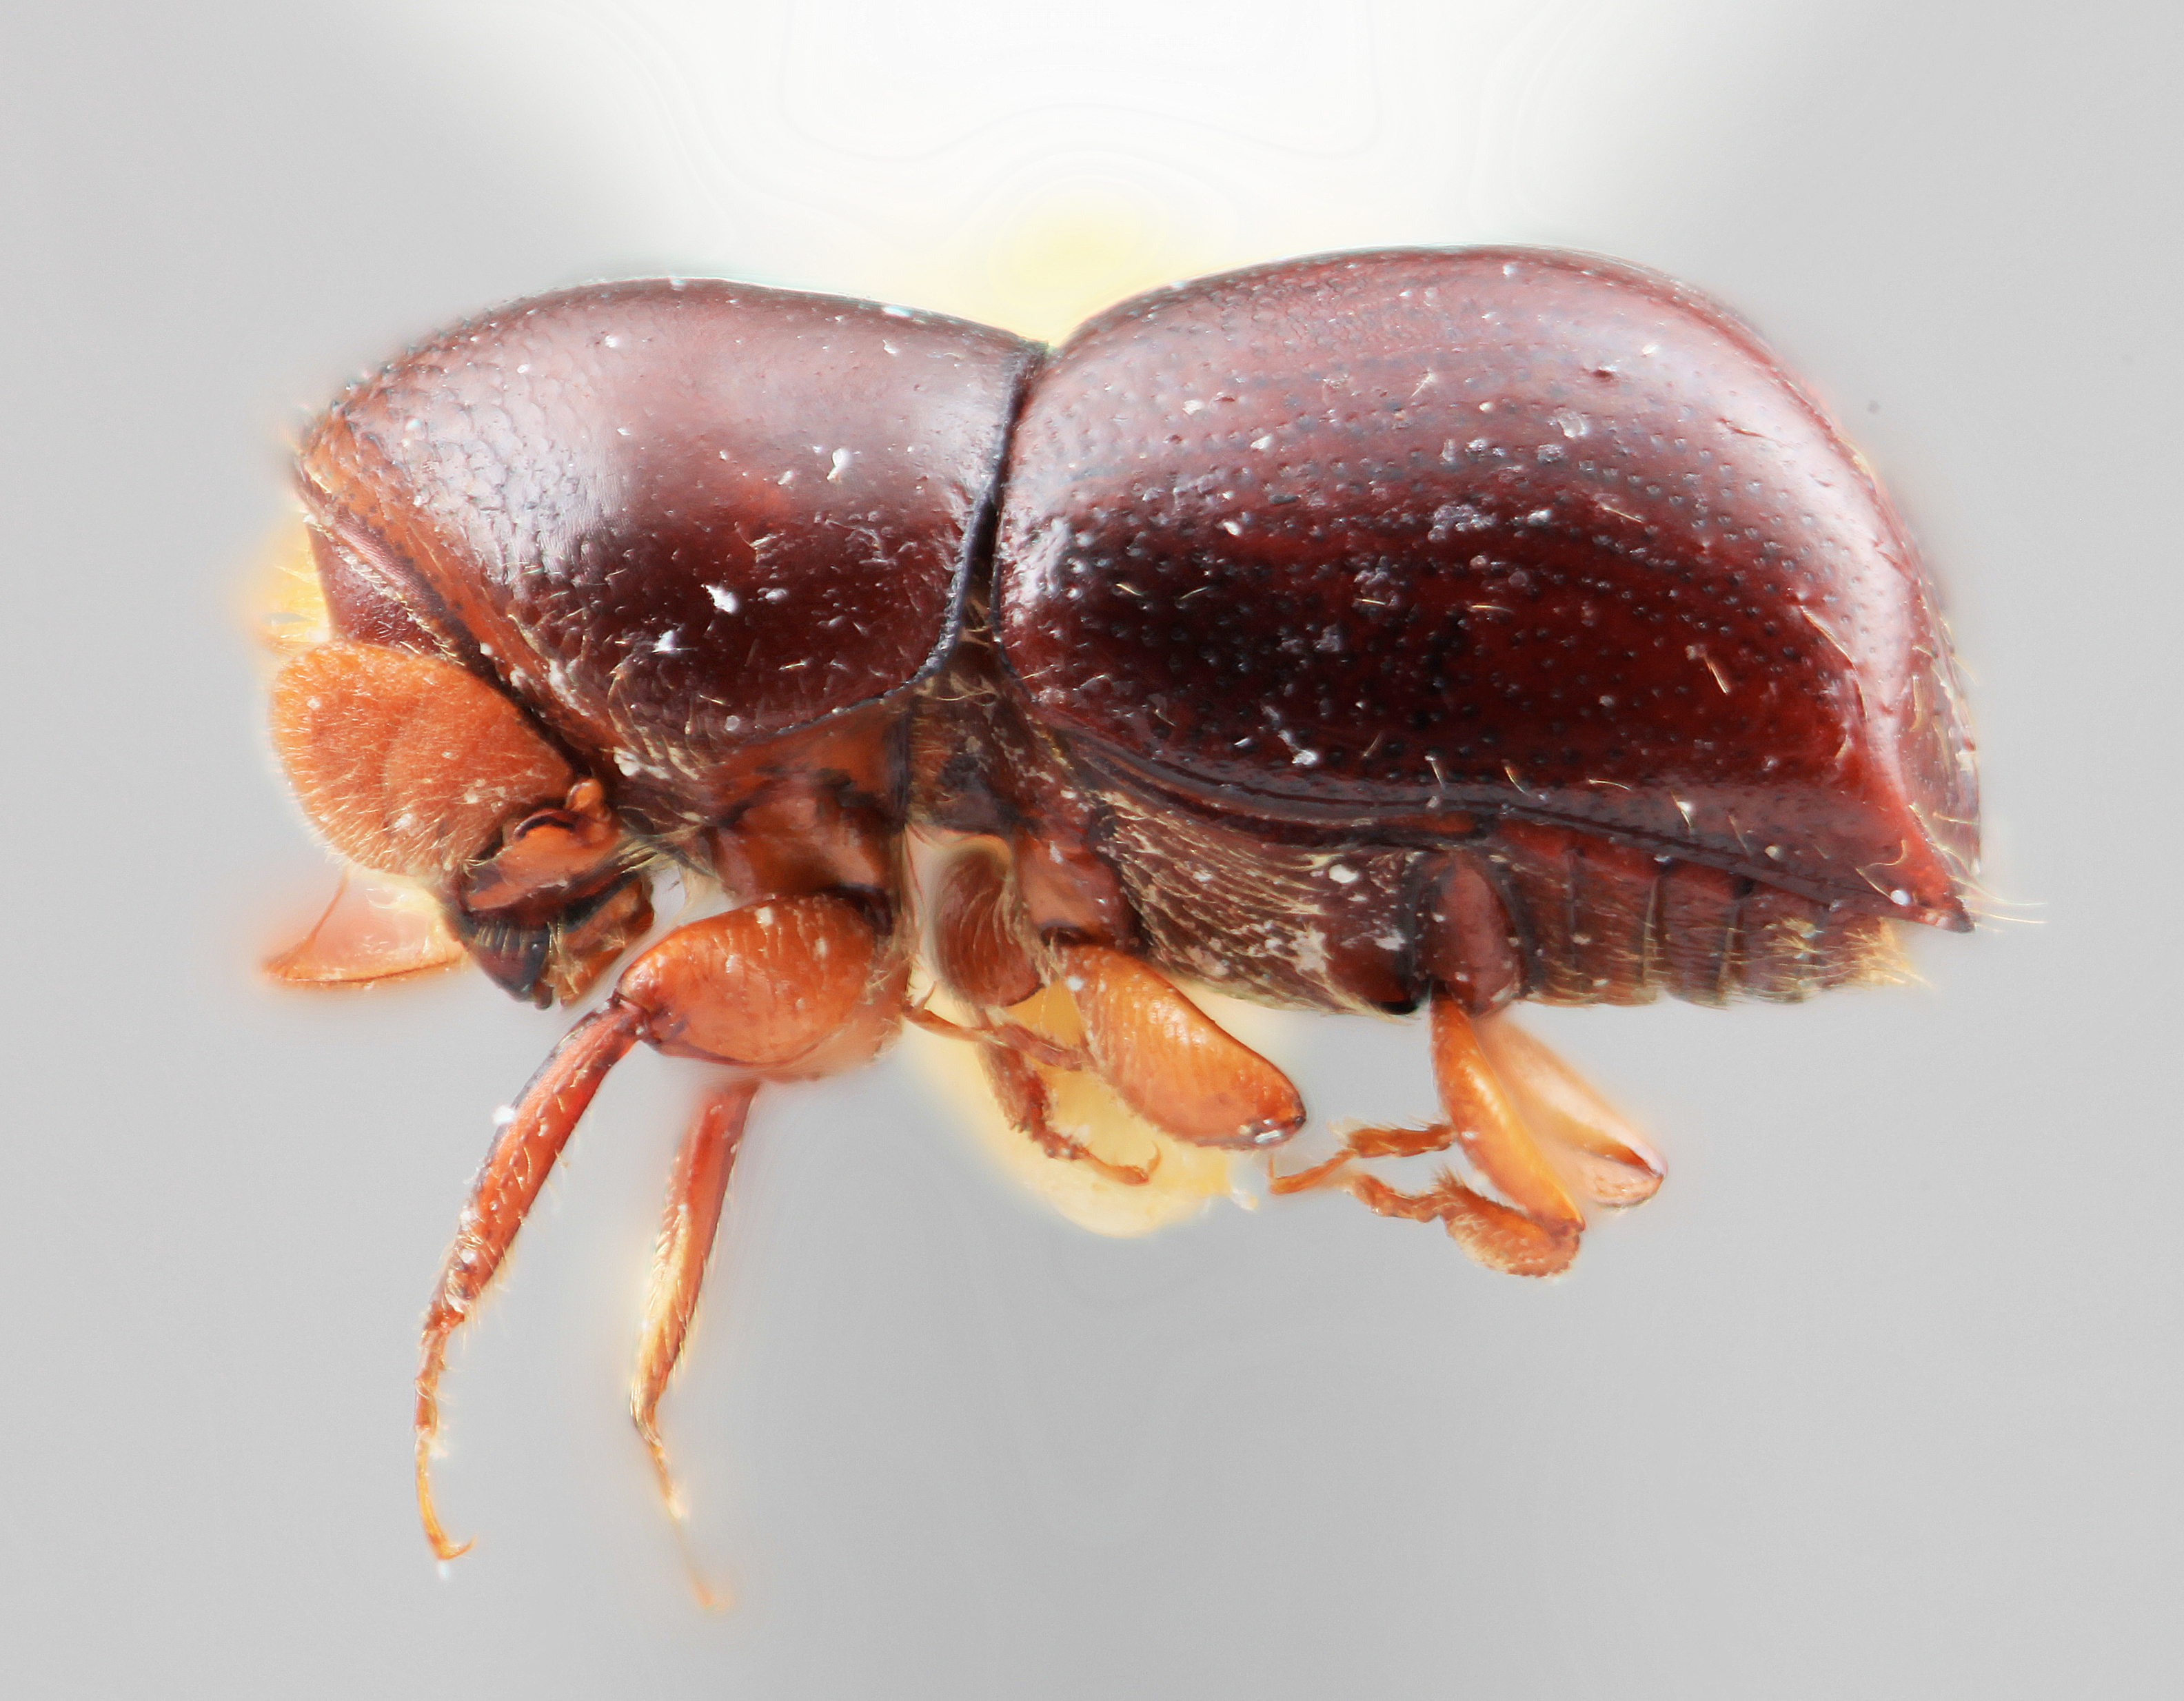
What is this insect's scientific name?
Corthylus sobrinus
